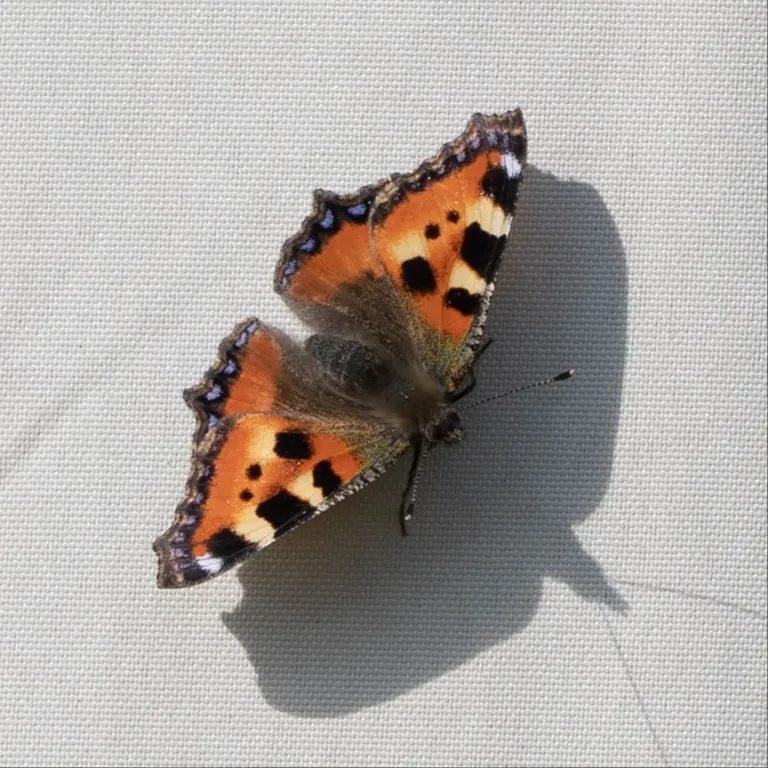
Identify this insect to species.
Aglais urticae
